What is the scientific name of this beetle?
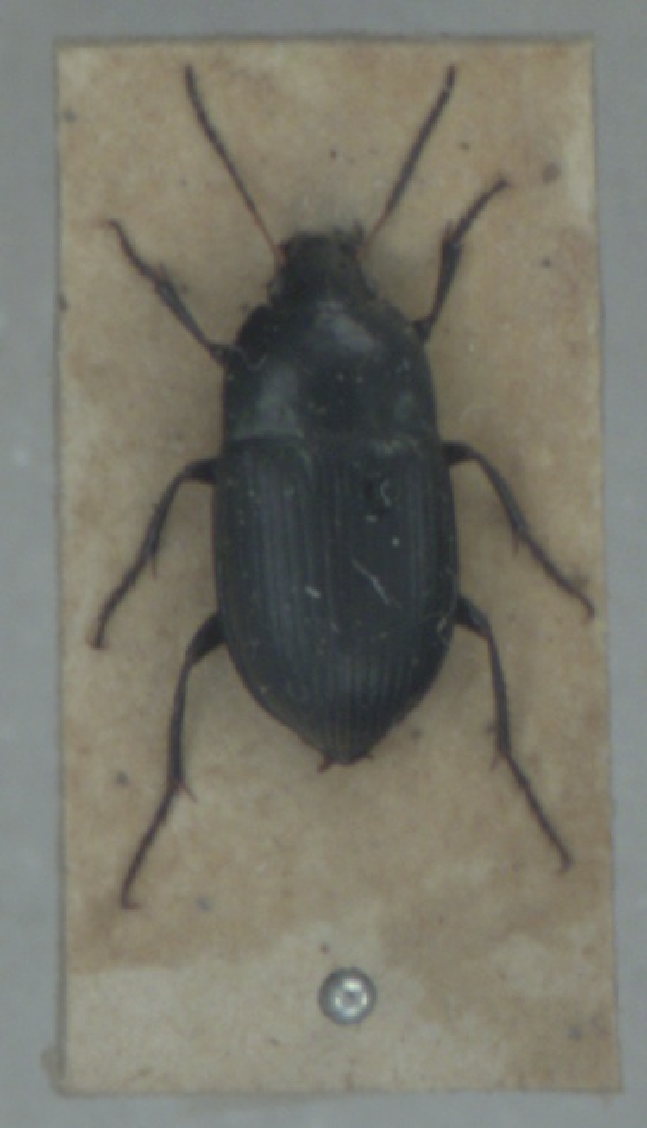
Amara ovata
